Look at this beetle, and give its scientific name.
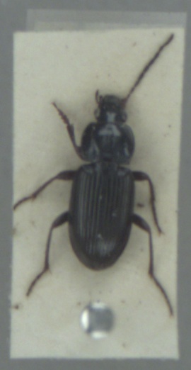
Pterostichus vernalis
